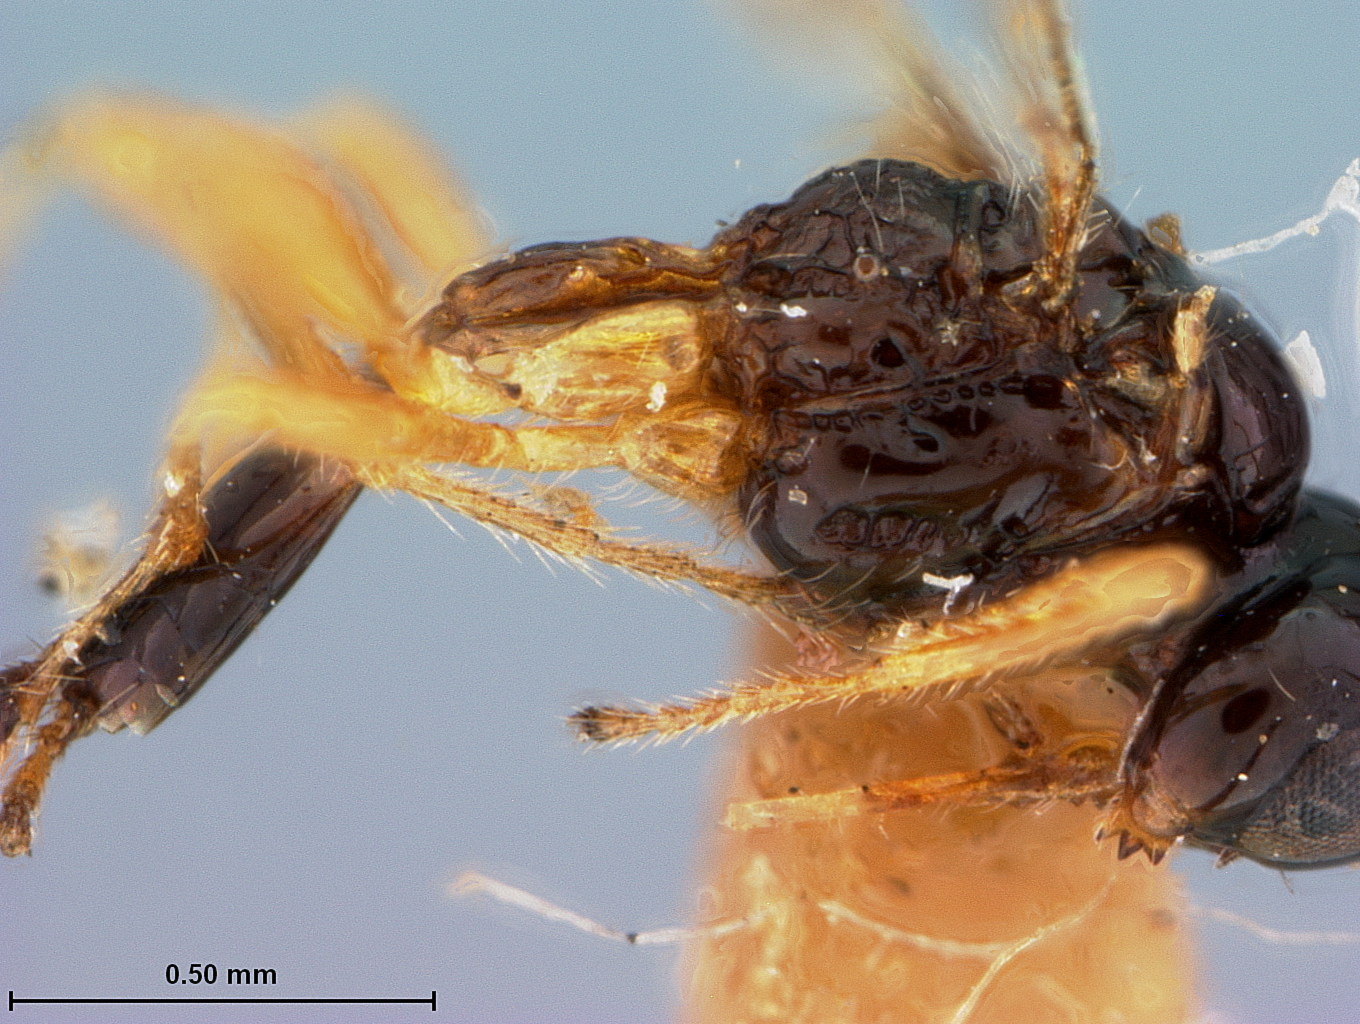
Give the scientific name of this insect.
Aspilota parvistigma
